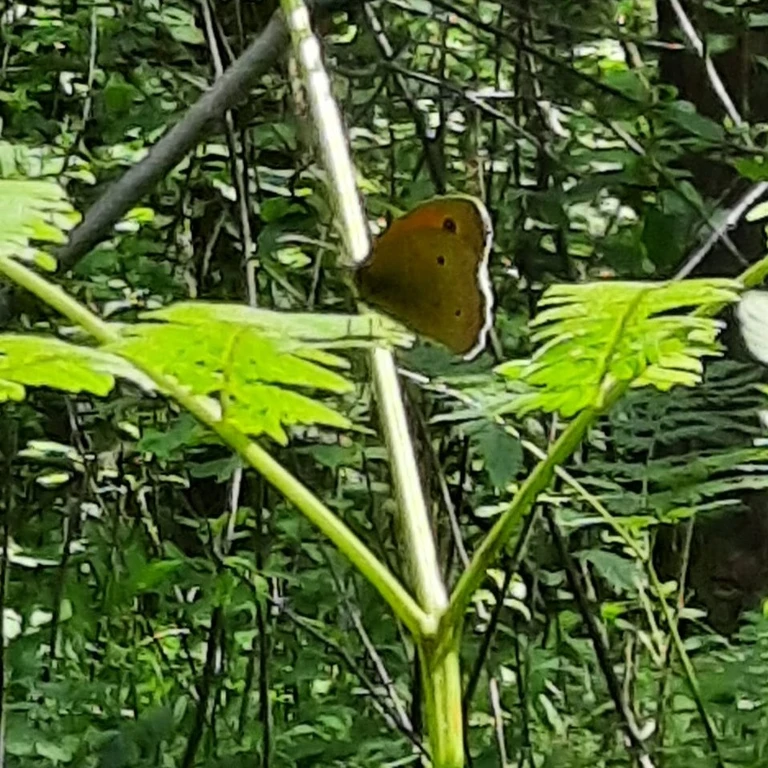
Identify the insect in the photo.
Maniola jurtina
